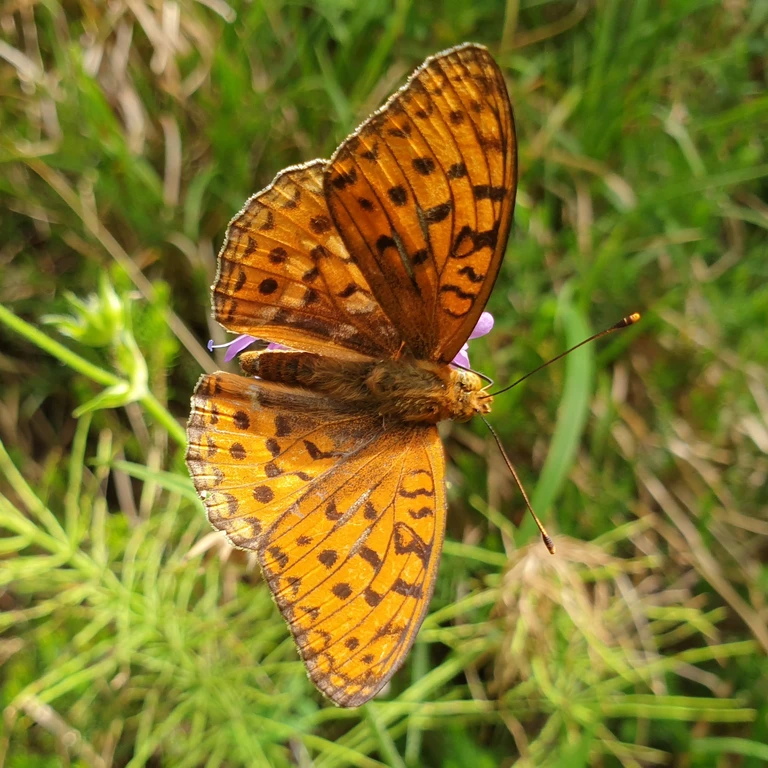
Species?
Fabriciana adippe
